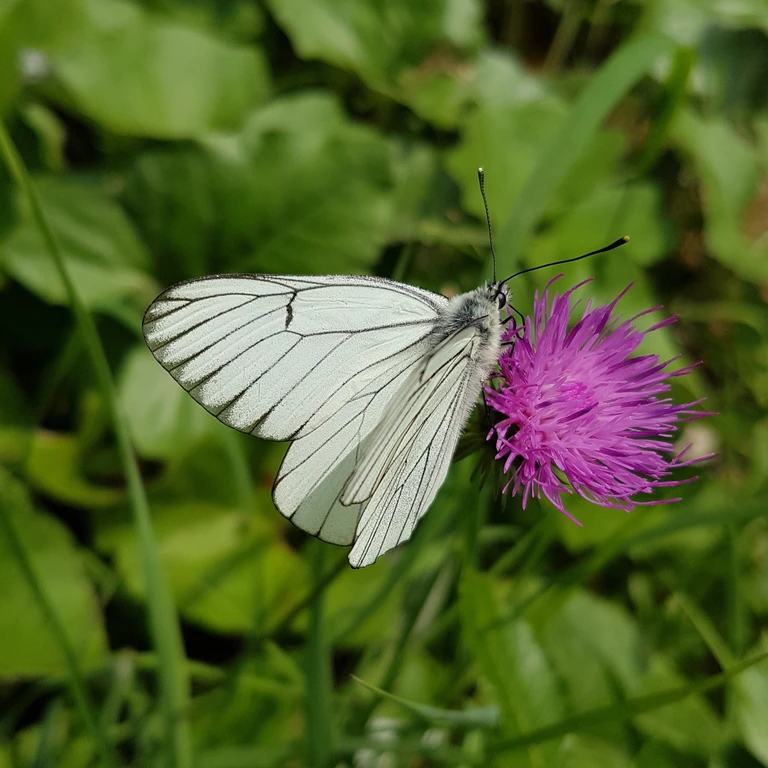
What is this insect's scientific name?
Aporia crataegi
